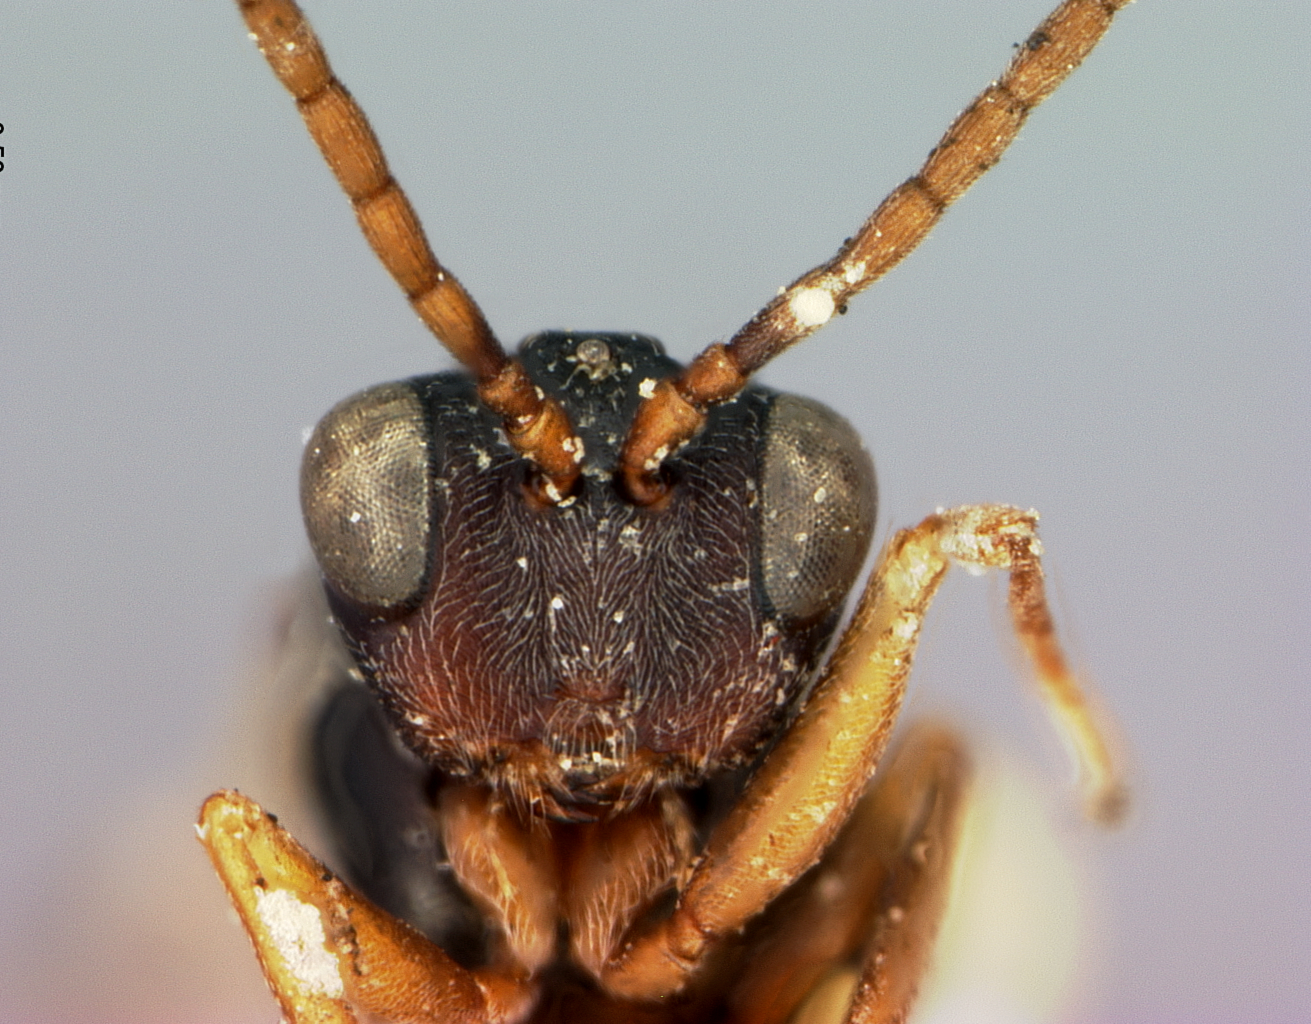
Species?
Aulax sonchicola
